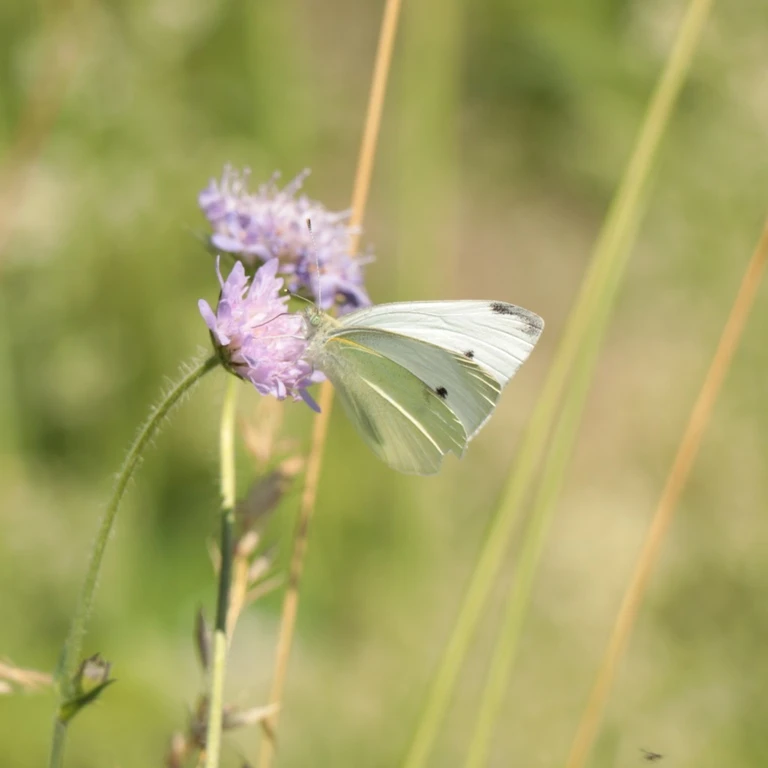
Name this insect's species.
Pieris rapae
